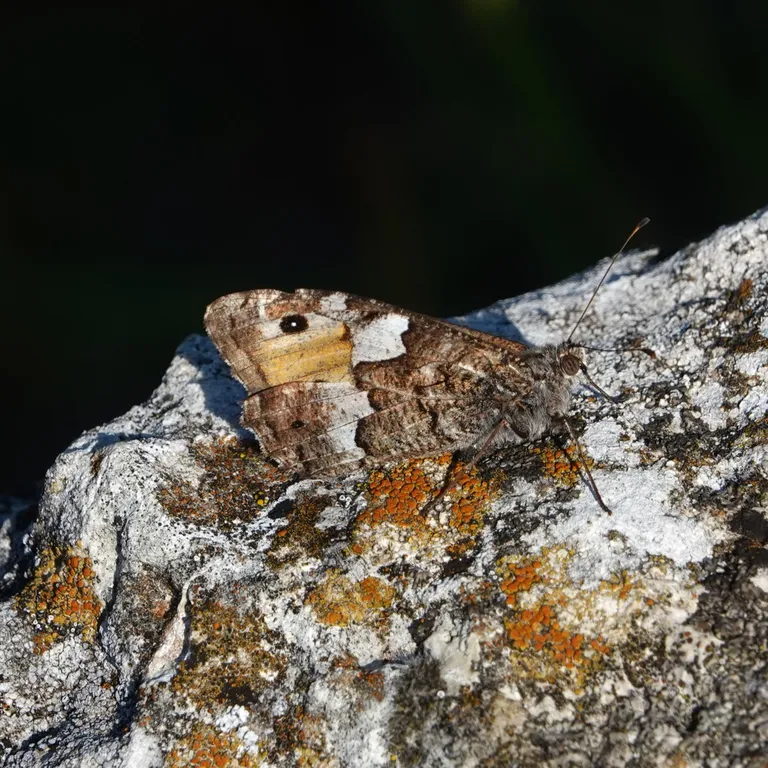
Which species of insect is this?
Hipparchia semele
